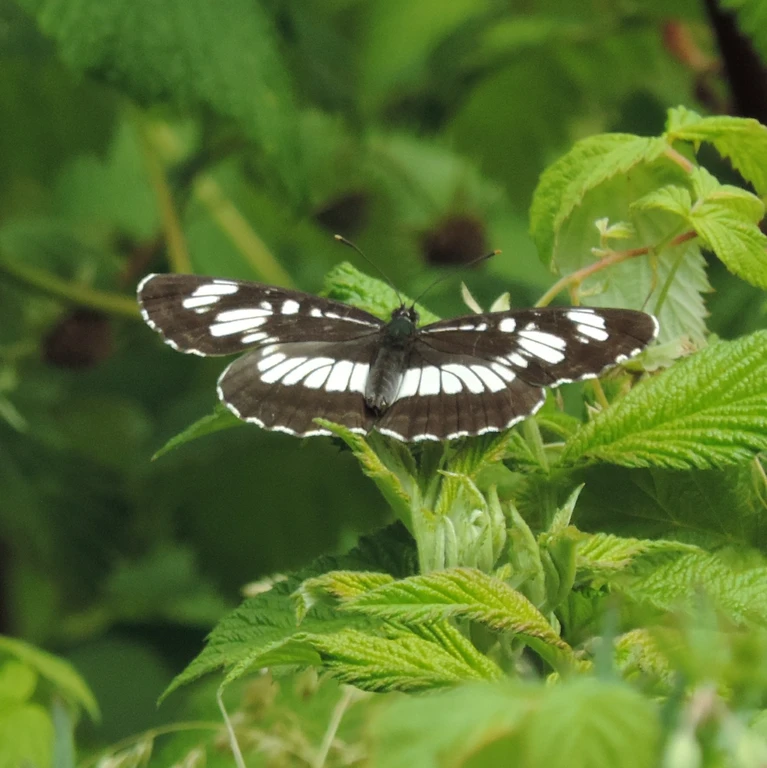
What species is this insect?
Neptis rivularis
